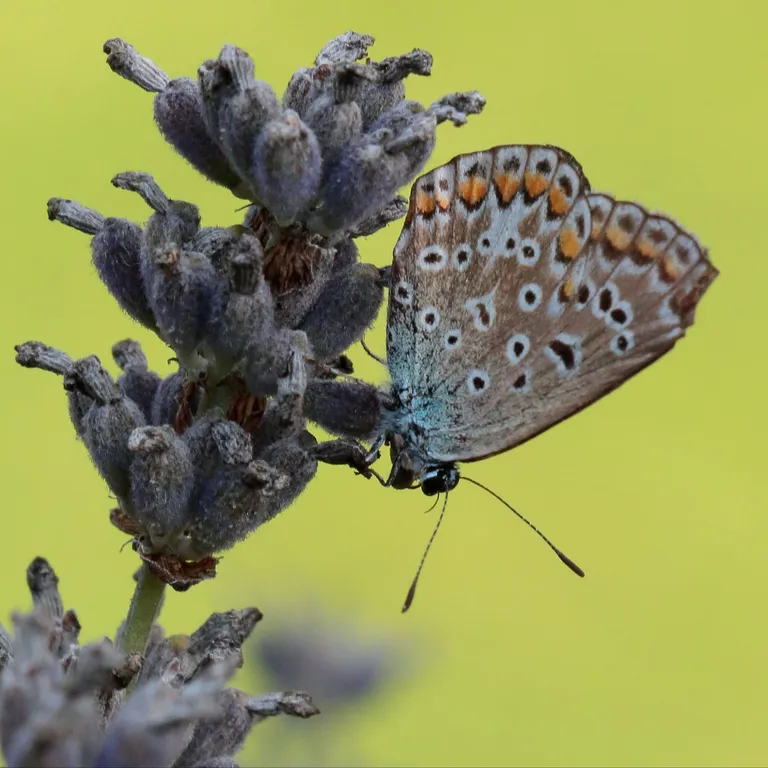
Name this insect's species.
Polyommatus icarus
